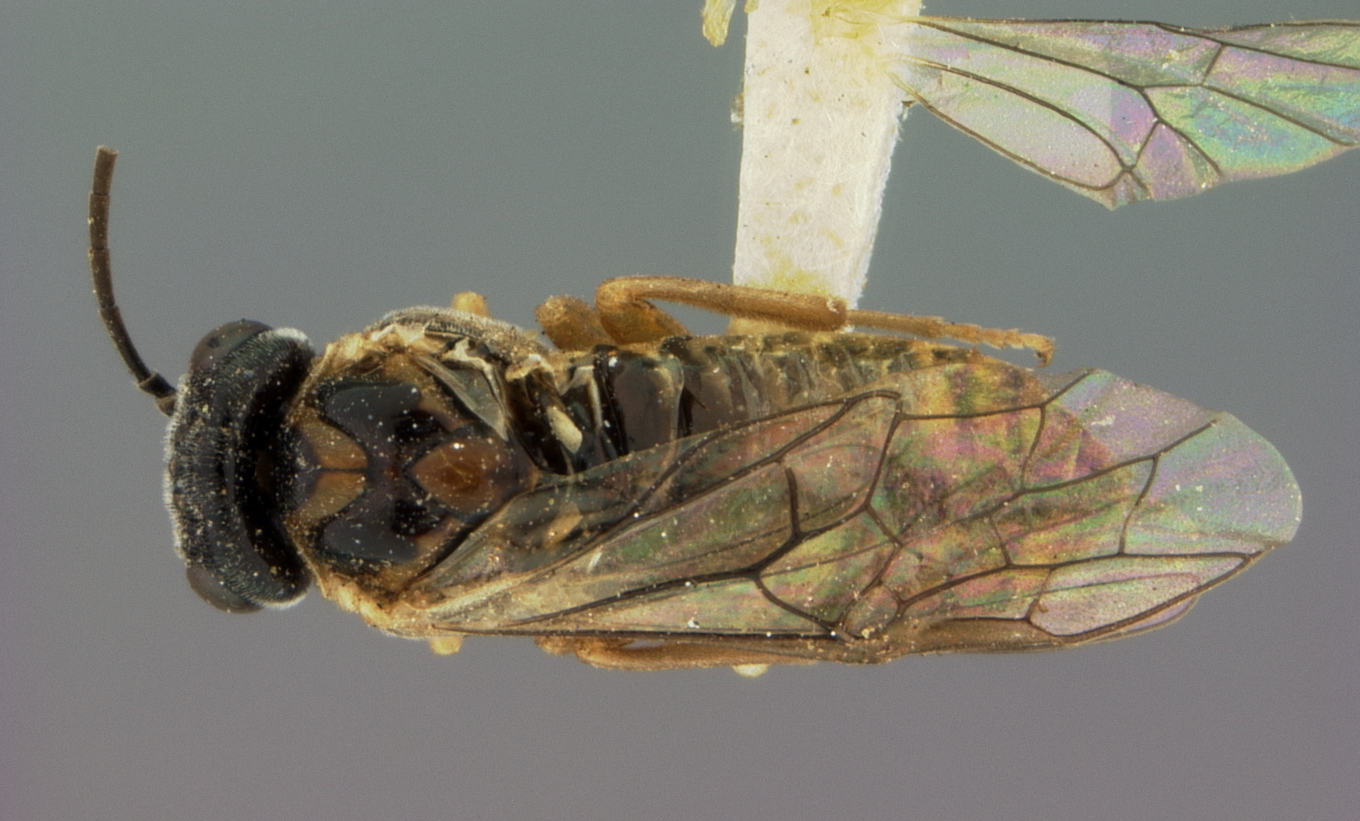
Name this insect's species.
Periclista pecanivora
